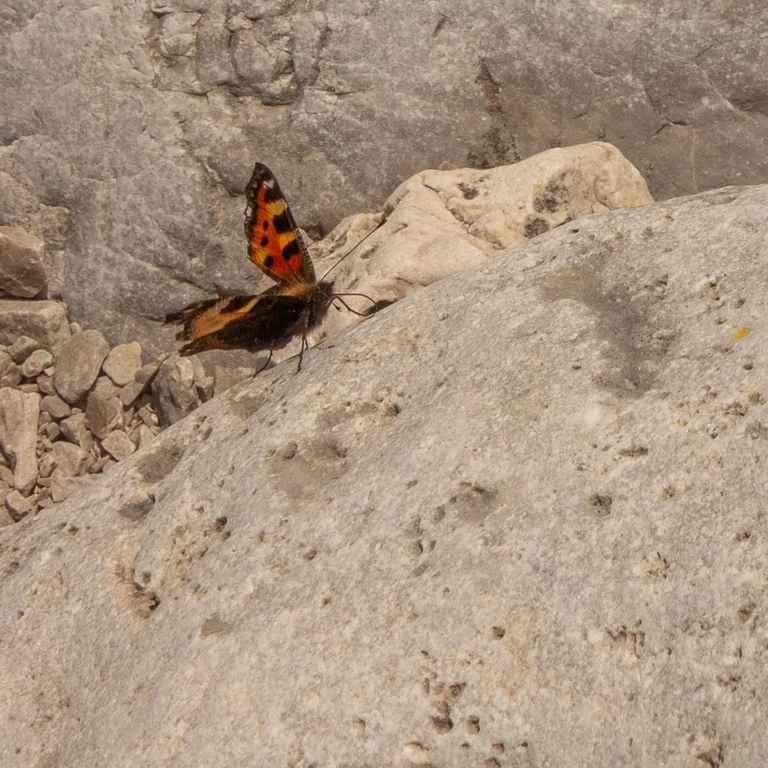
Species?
Aglais urticae
